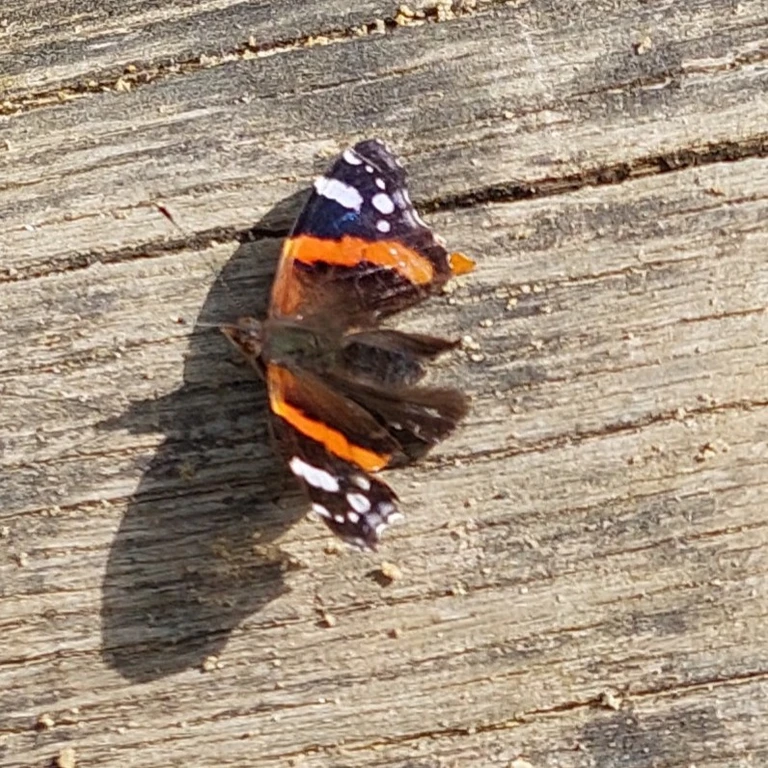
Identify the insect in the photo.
Vanessa atalanta
